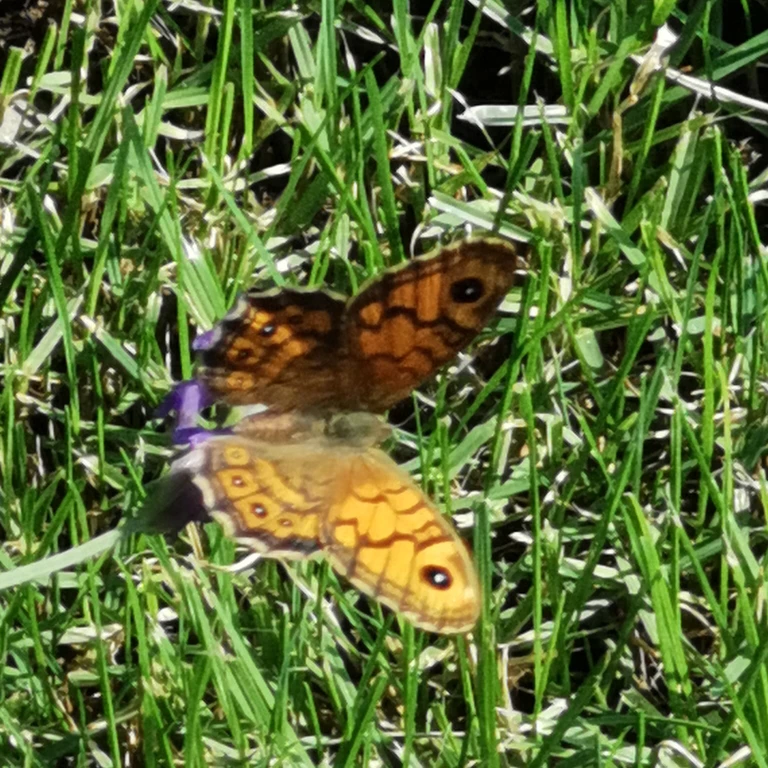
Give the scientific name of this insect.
Lasiommata megera (also Pararge megera)
